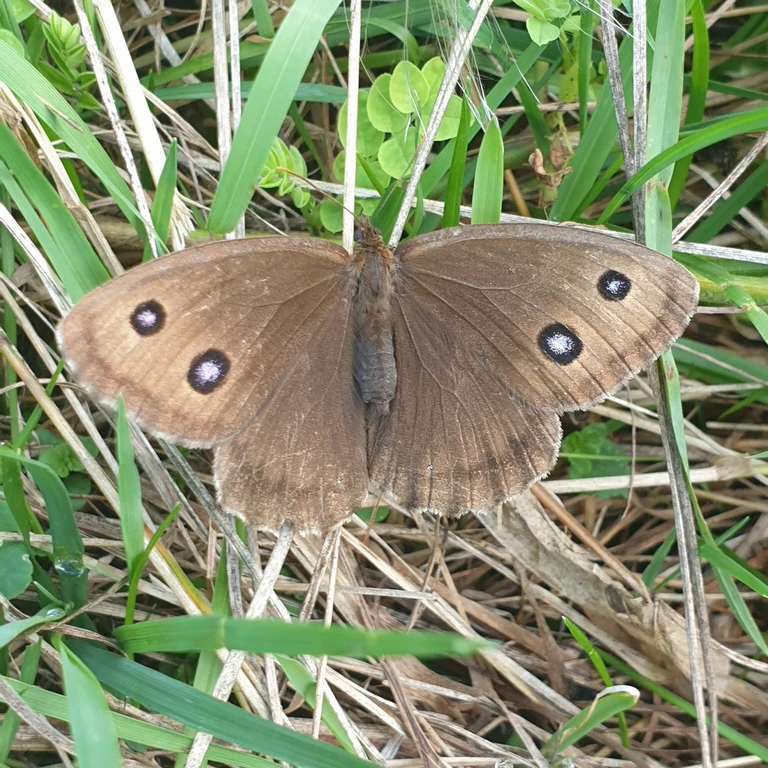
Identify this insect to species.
Minois dryas
